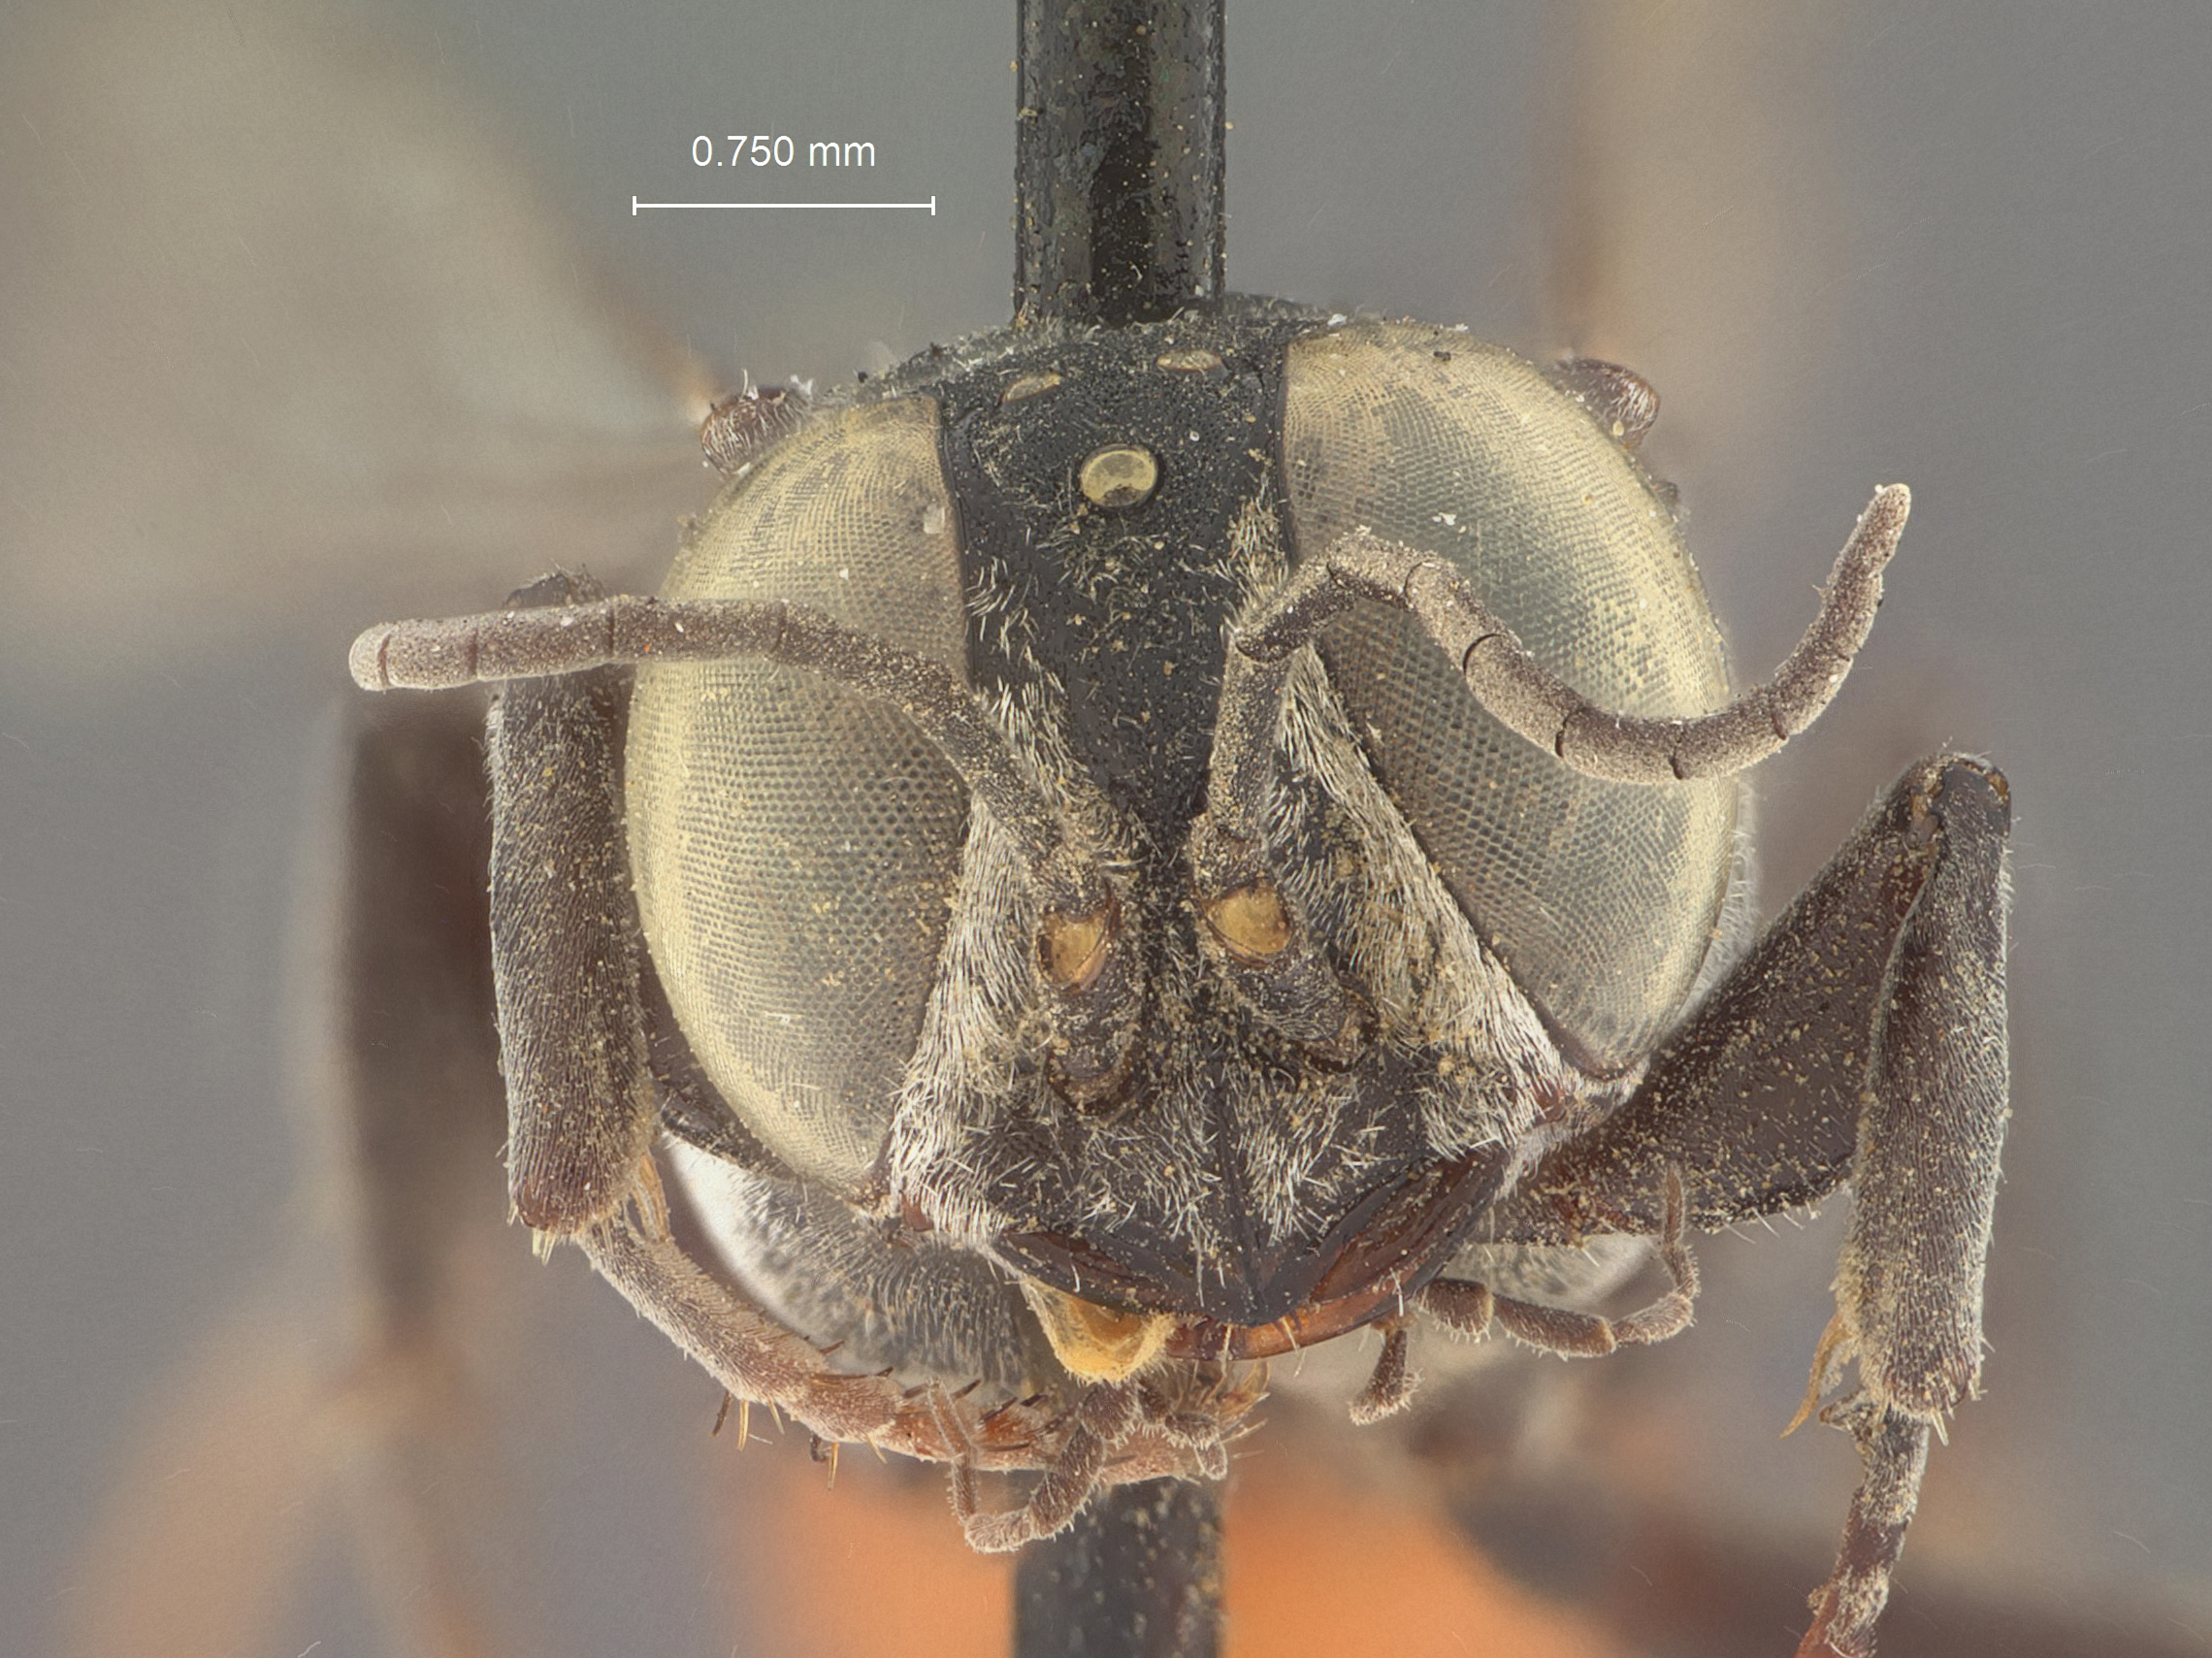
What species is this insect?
Silaon major
